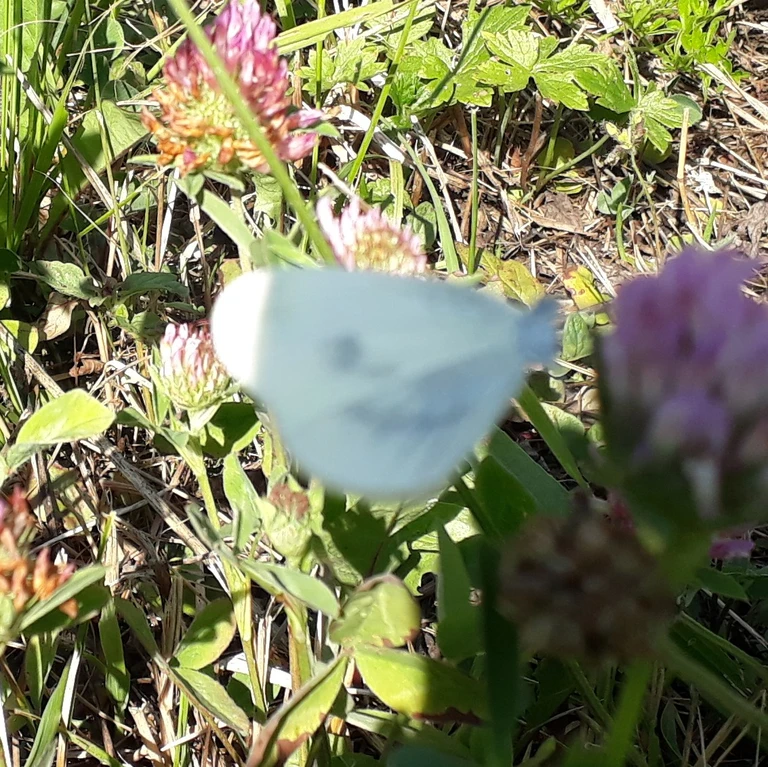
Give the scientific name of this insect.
Leptidea sinapis/juvernica
